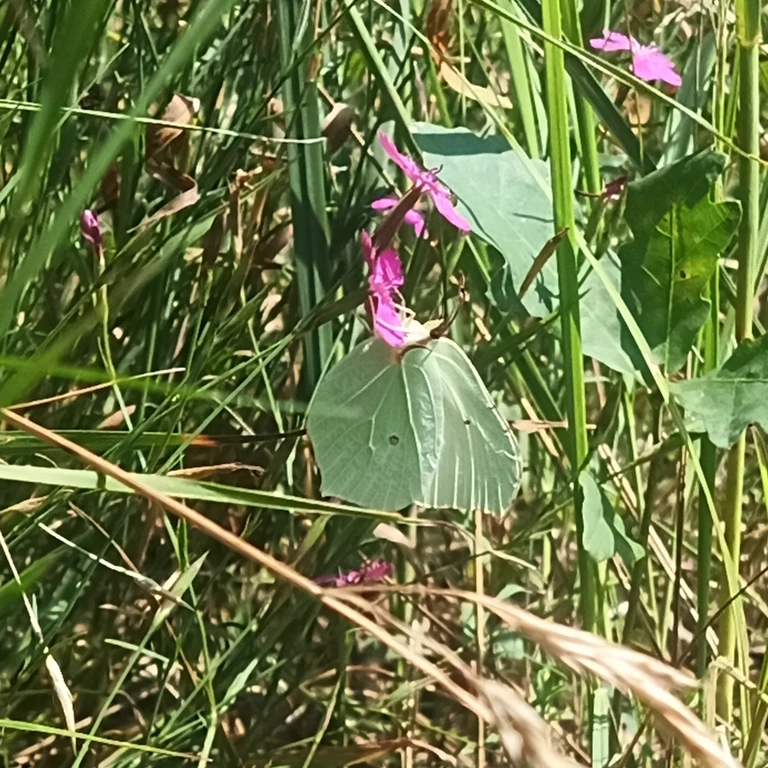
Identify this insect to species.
Gonepteryx rhamni
